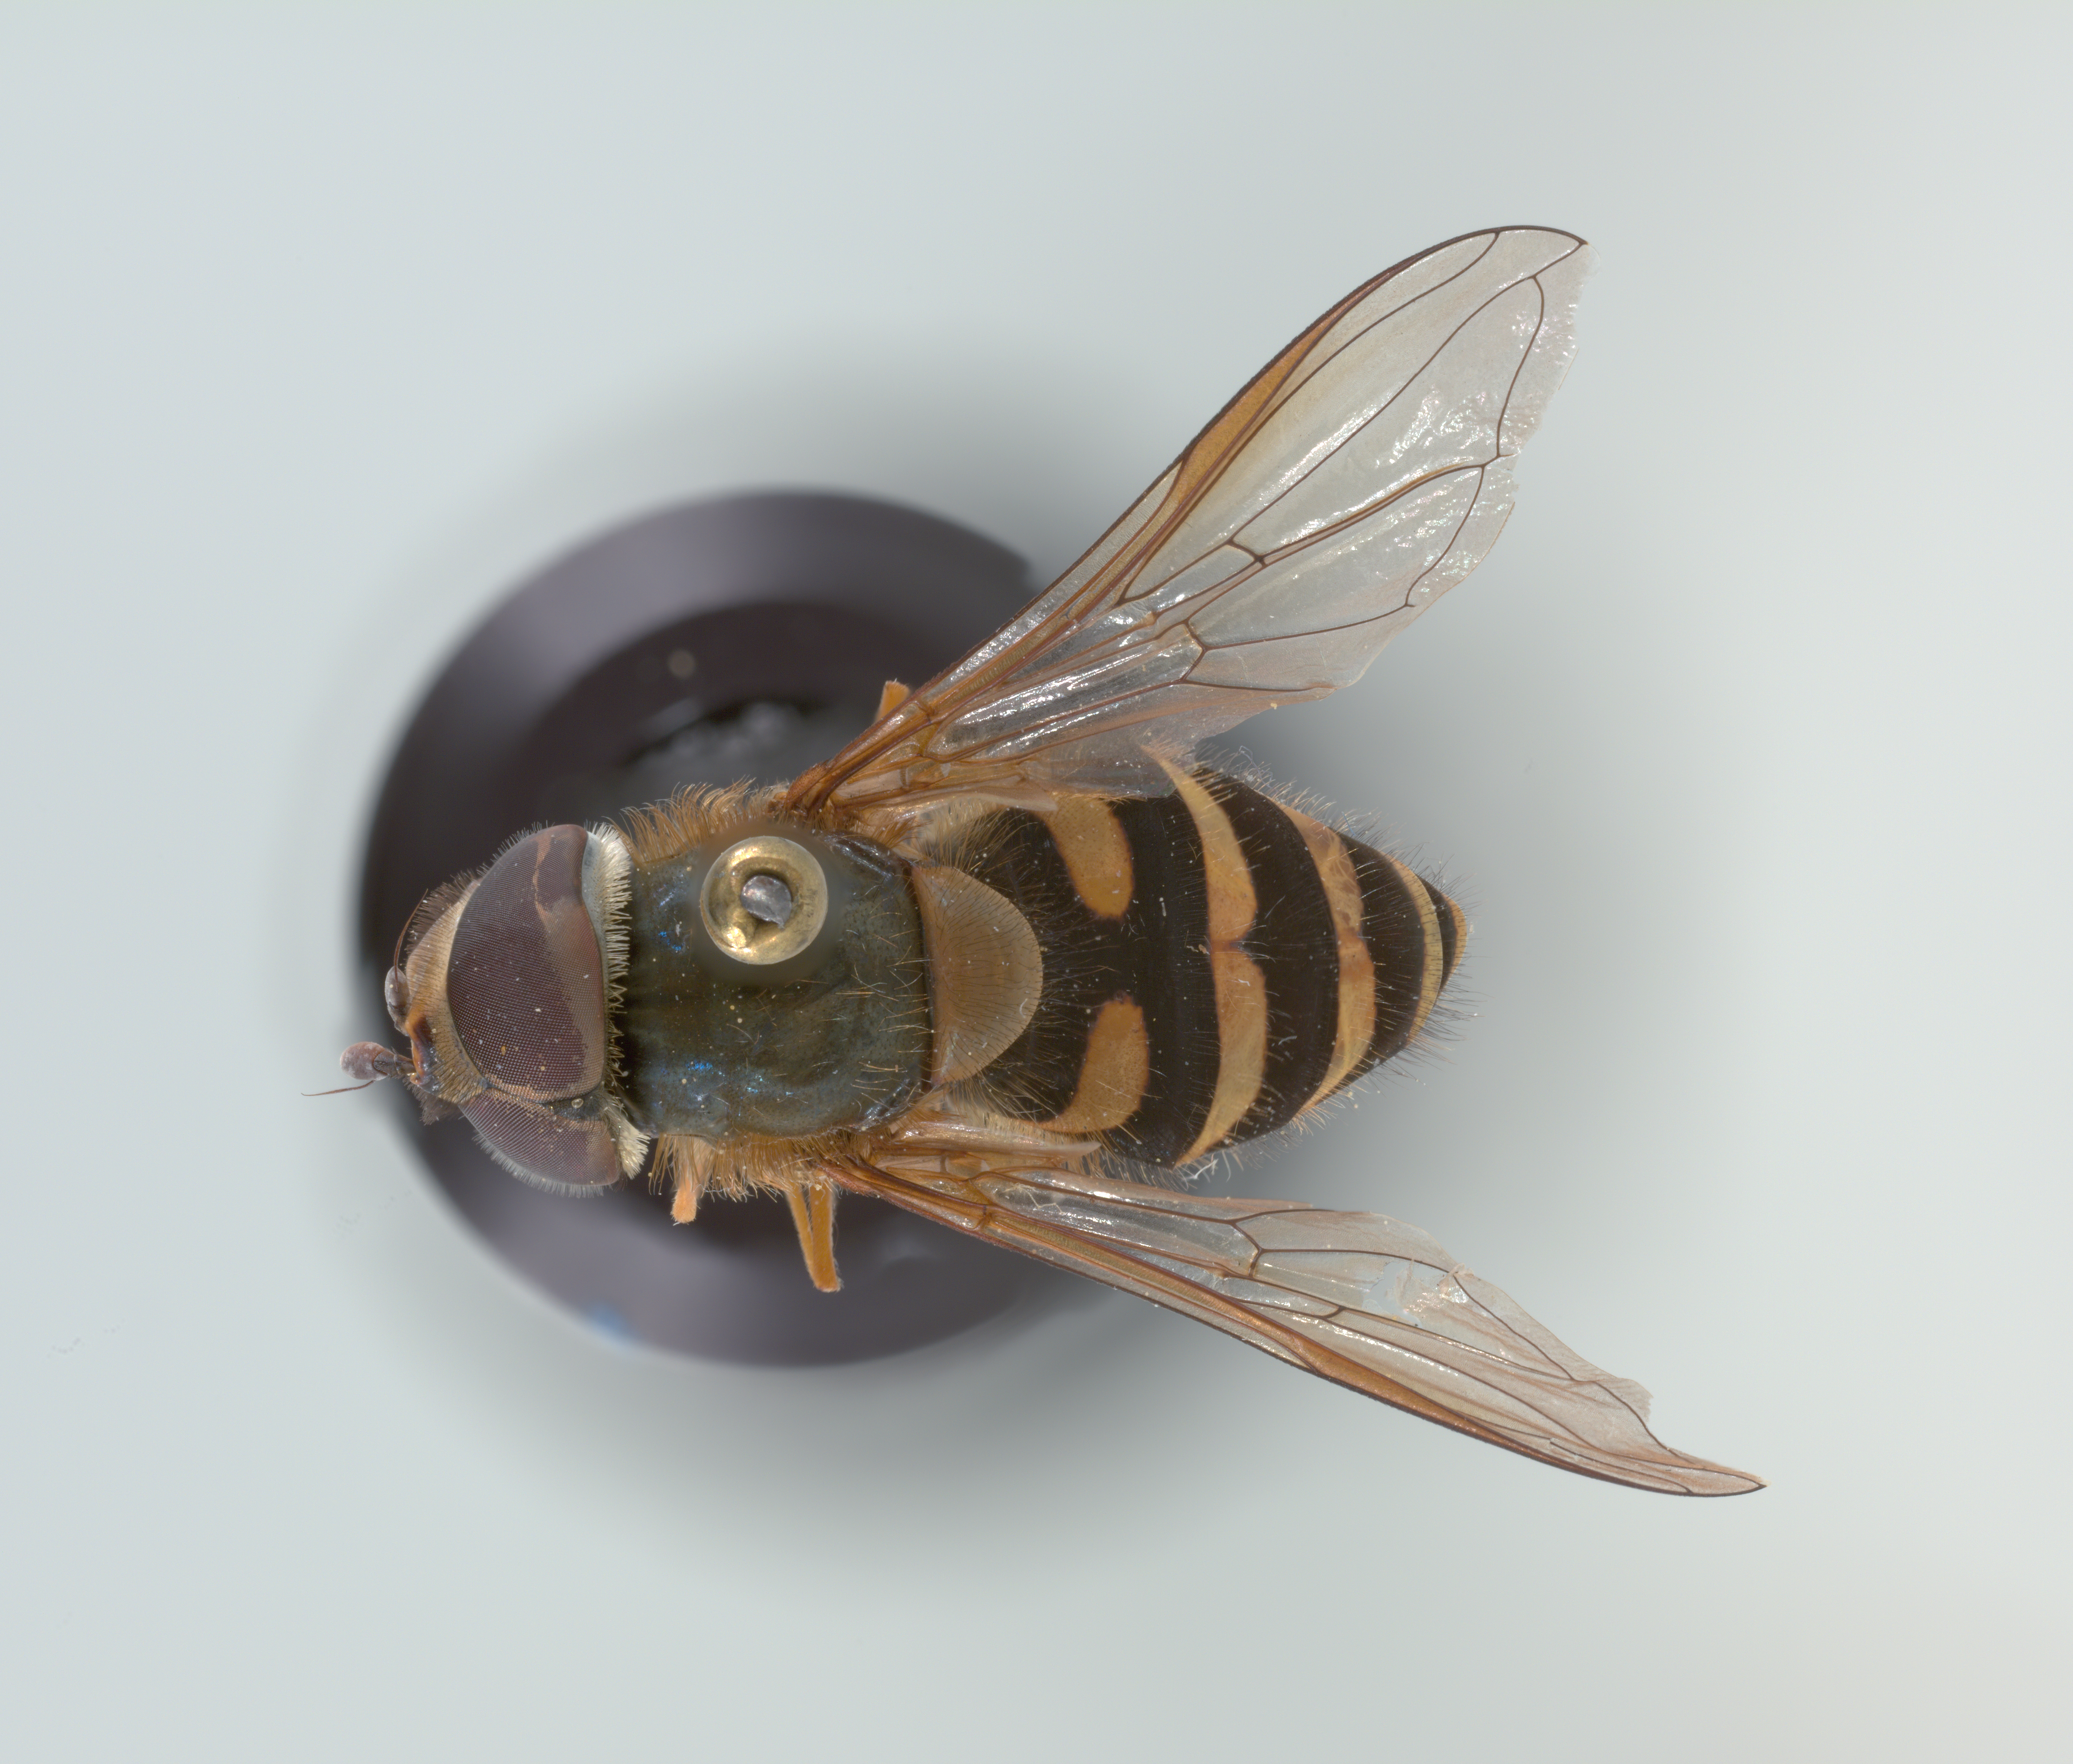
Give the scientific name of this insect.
Syrphus torvus
